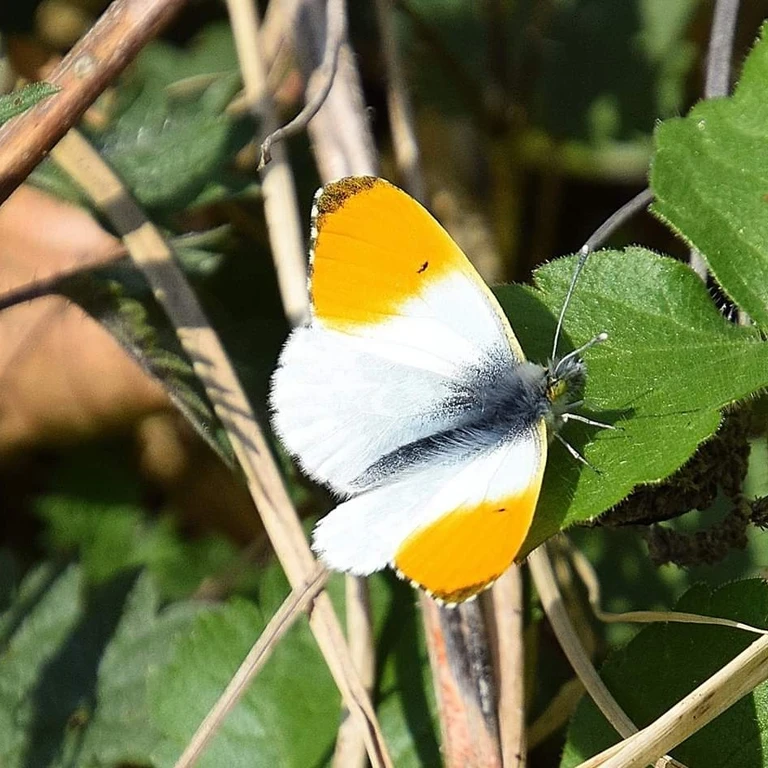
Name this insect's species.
Anthocharis cardamines
